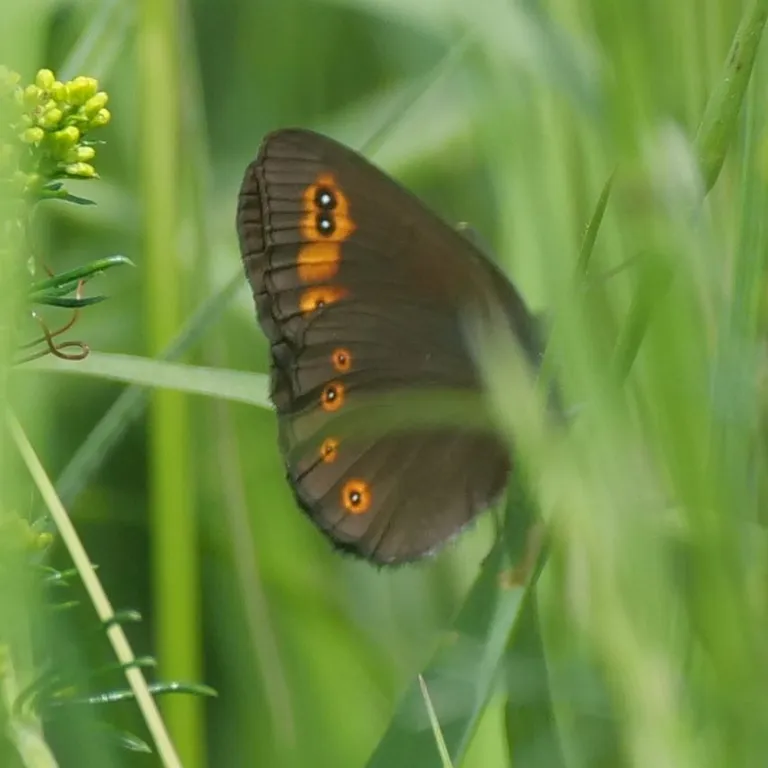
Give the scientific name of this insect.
Erebia medusa
